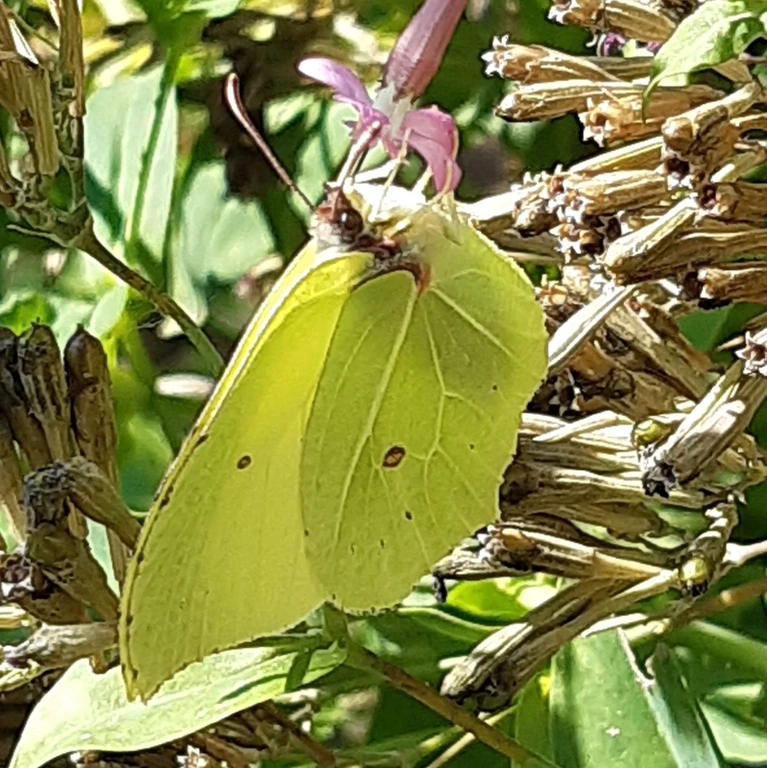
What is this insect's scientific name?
Gonepteryx rhamni
